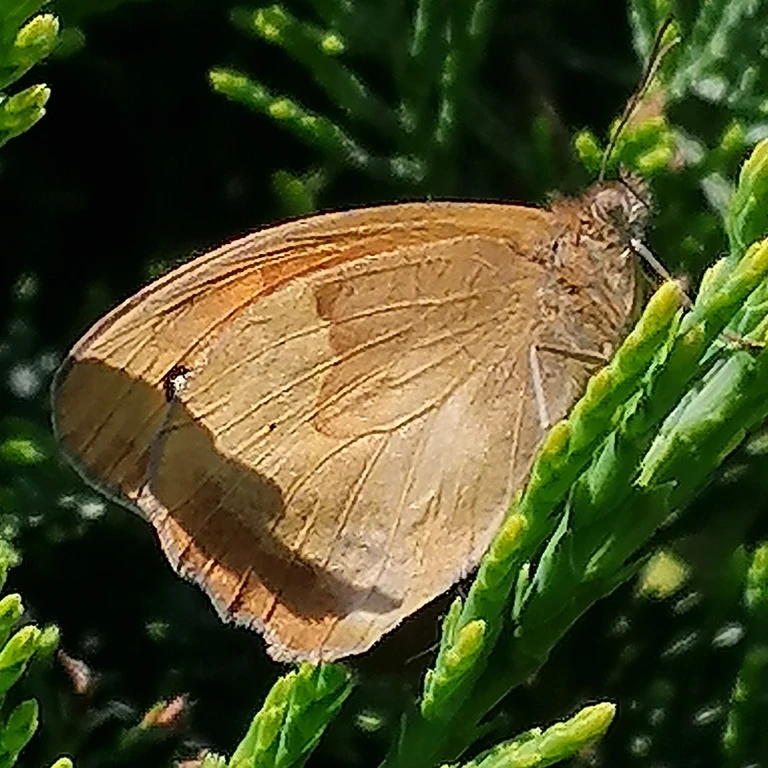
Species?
Maniola jurtina
